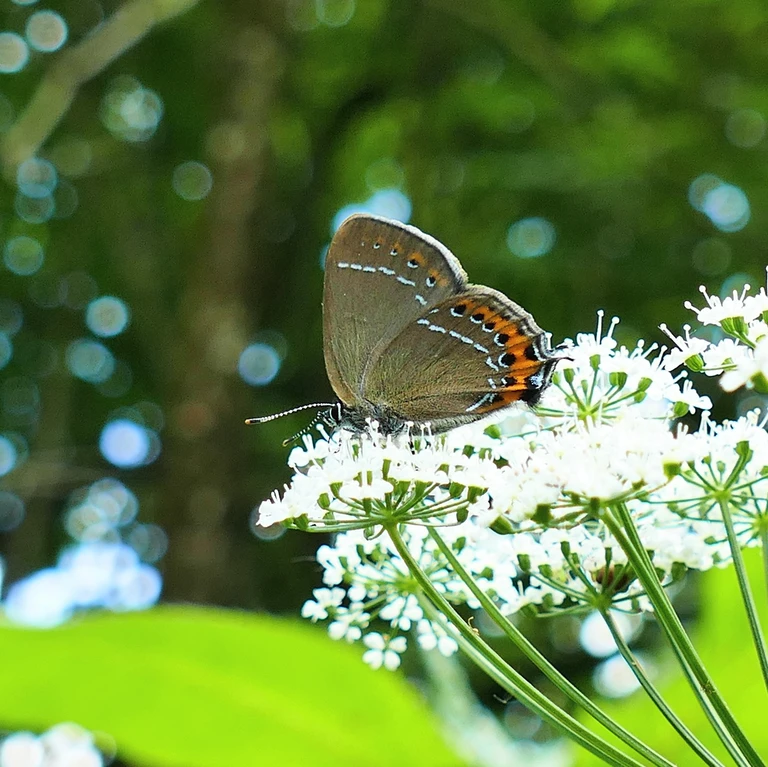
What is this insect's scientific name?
Satyrium pruni (also Fixsenia pruni)
